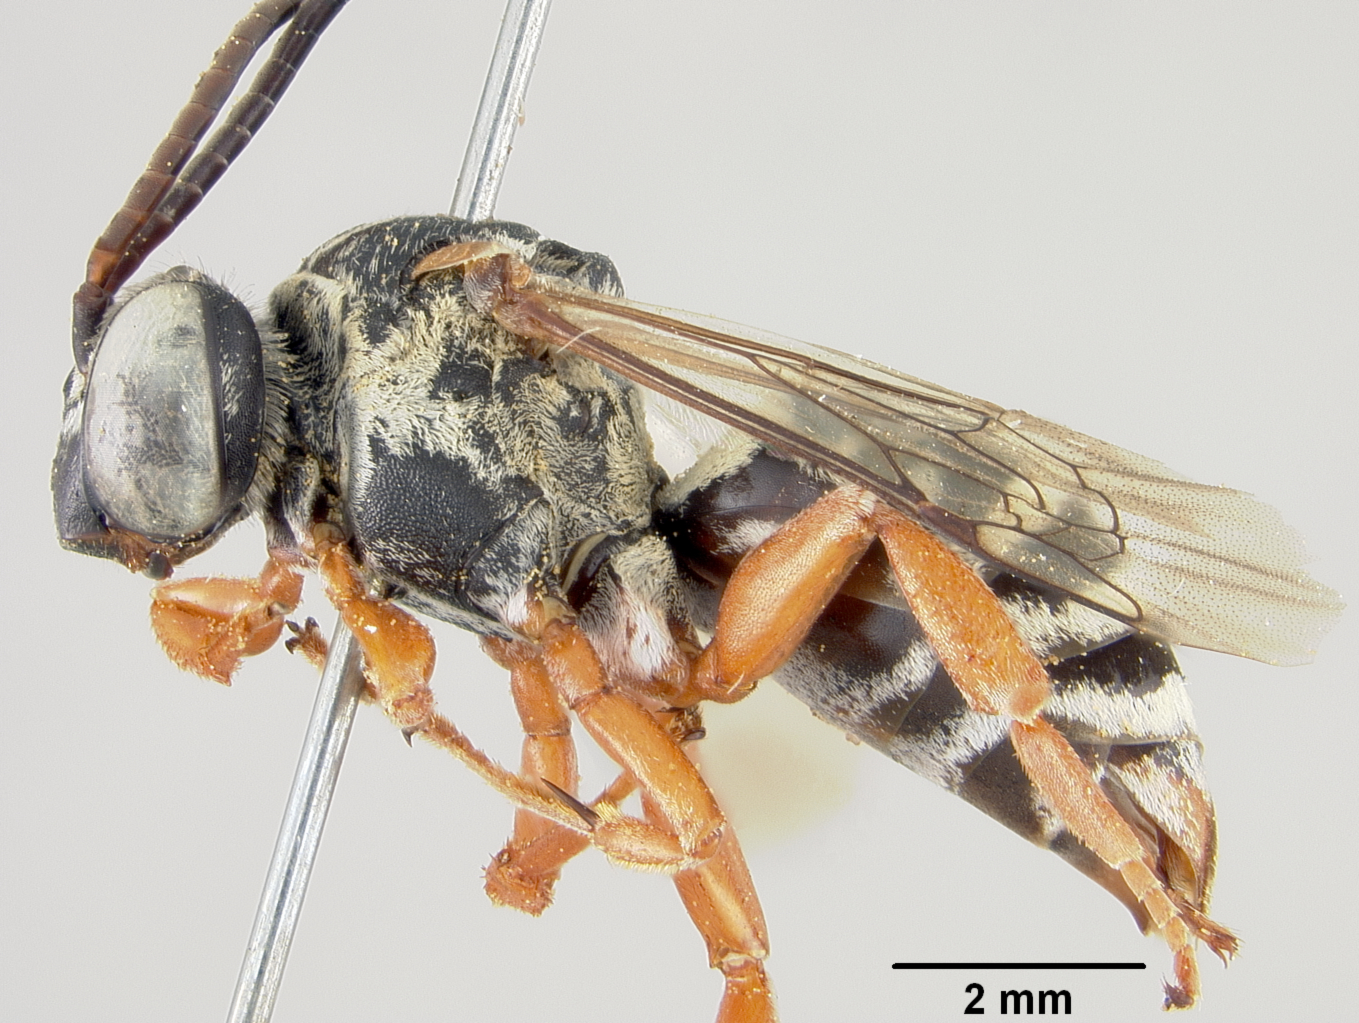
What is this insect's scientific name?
Triepeolus grindeliae
